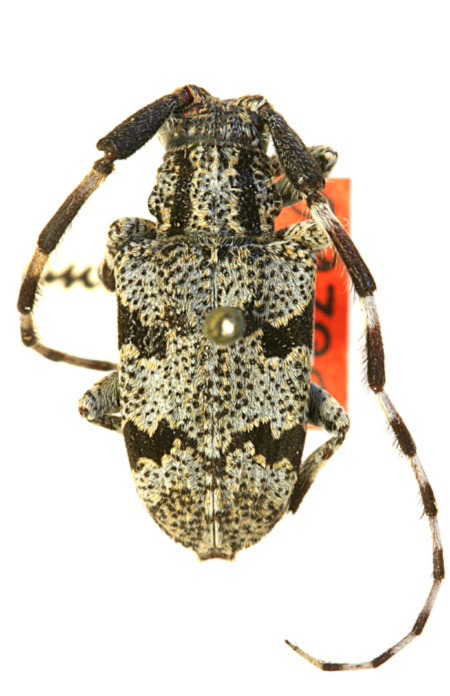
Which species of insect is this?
Synaphaeta annulata (also Synaphaeta guexi)
